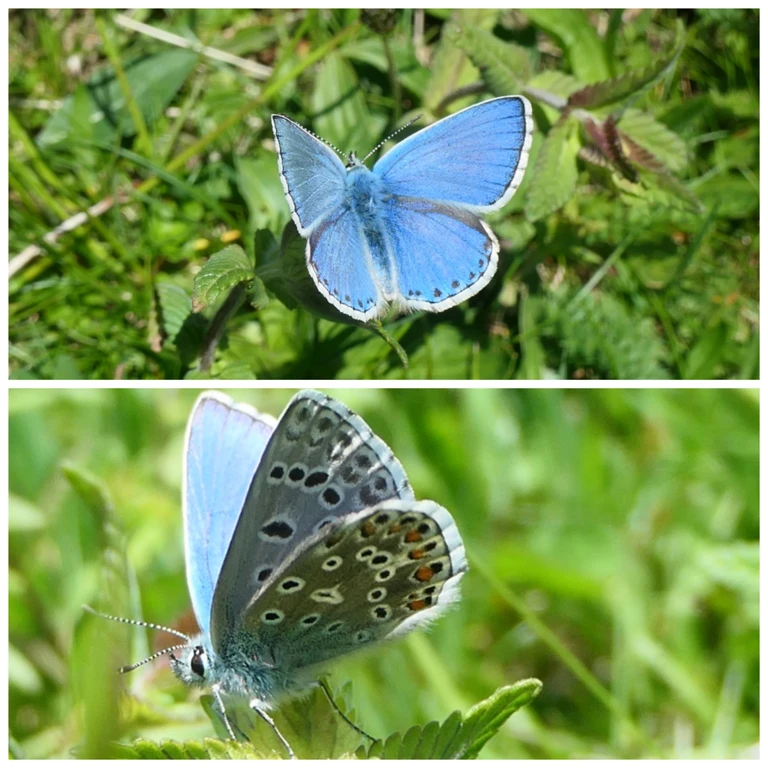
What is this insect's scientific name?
Lysandra bellargus
